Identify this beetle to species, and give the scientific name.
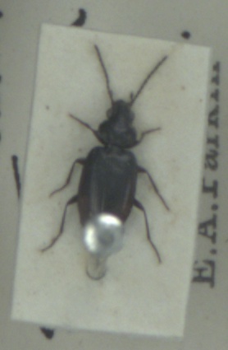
Bembidion aeneum
